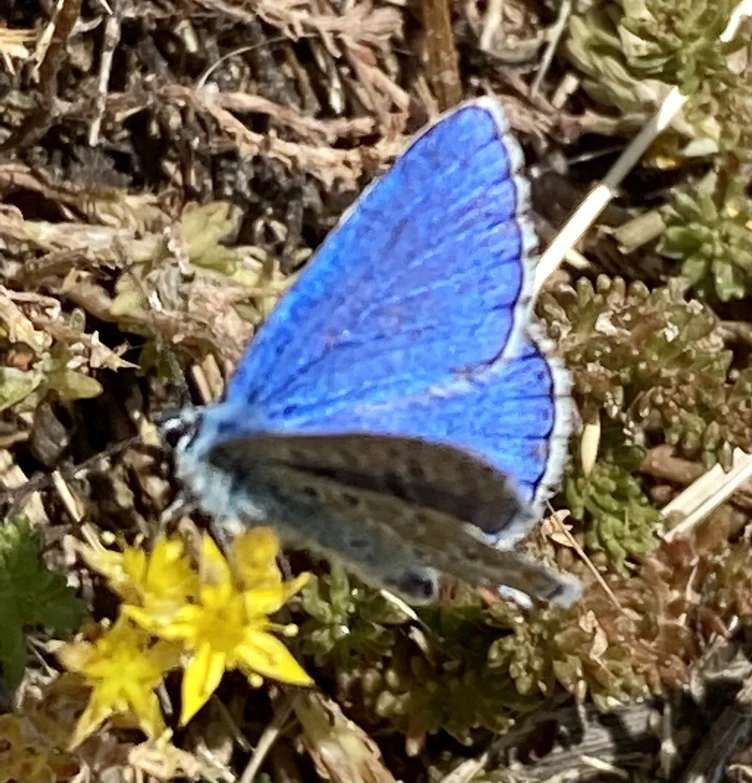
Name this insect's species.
Lysandra bellargus
